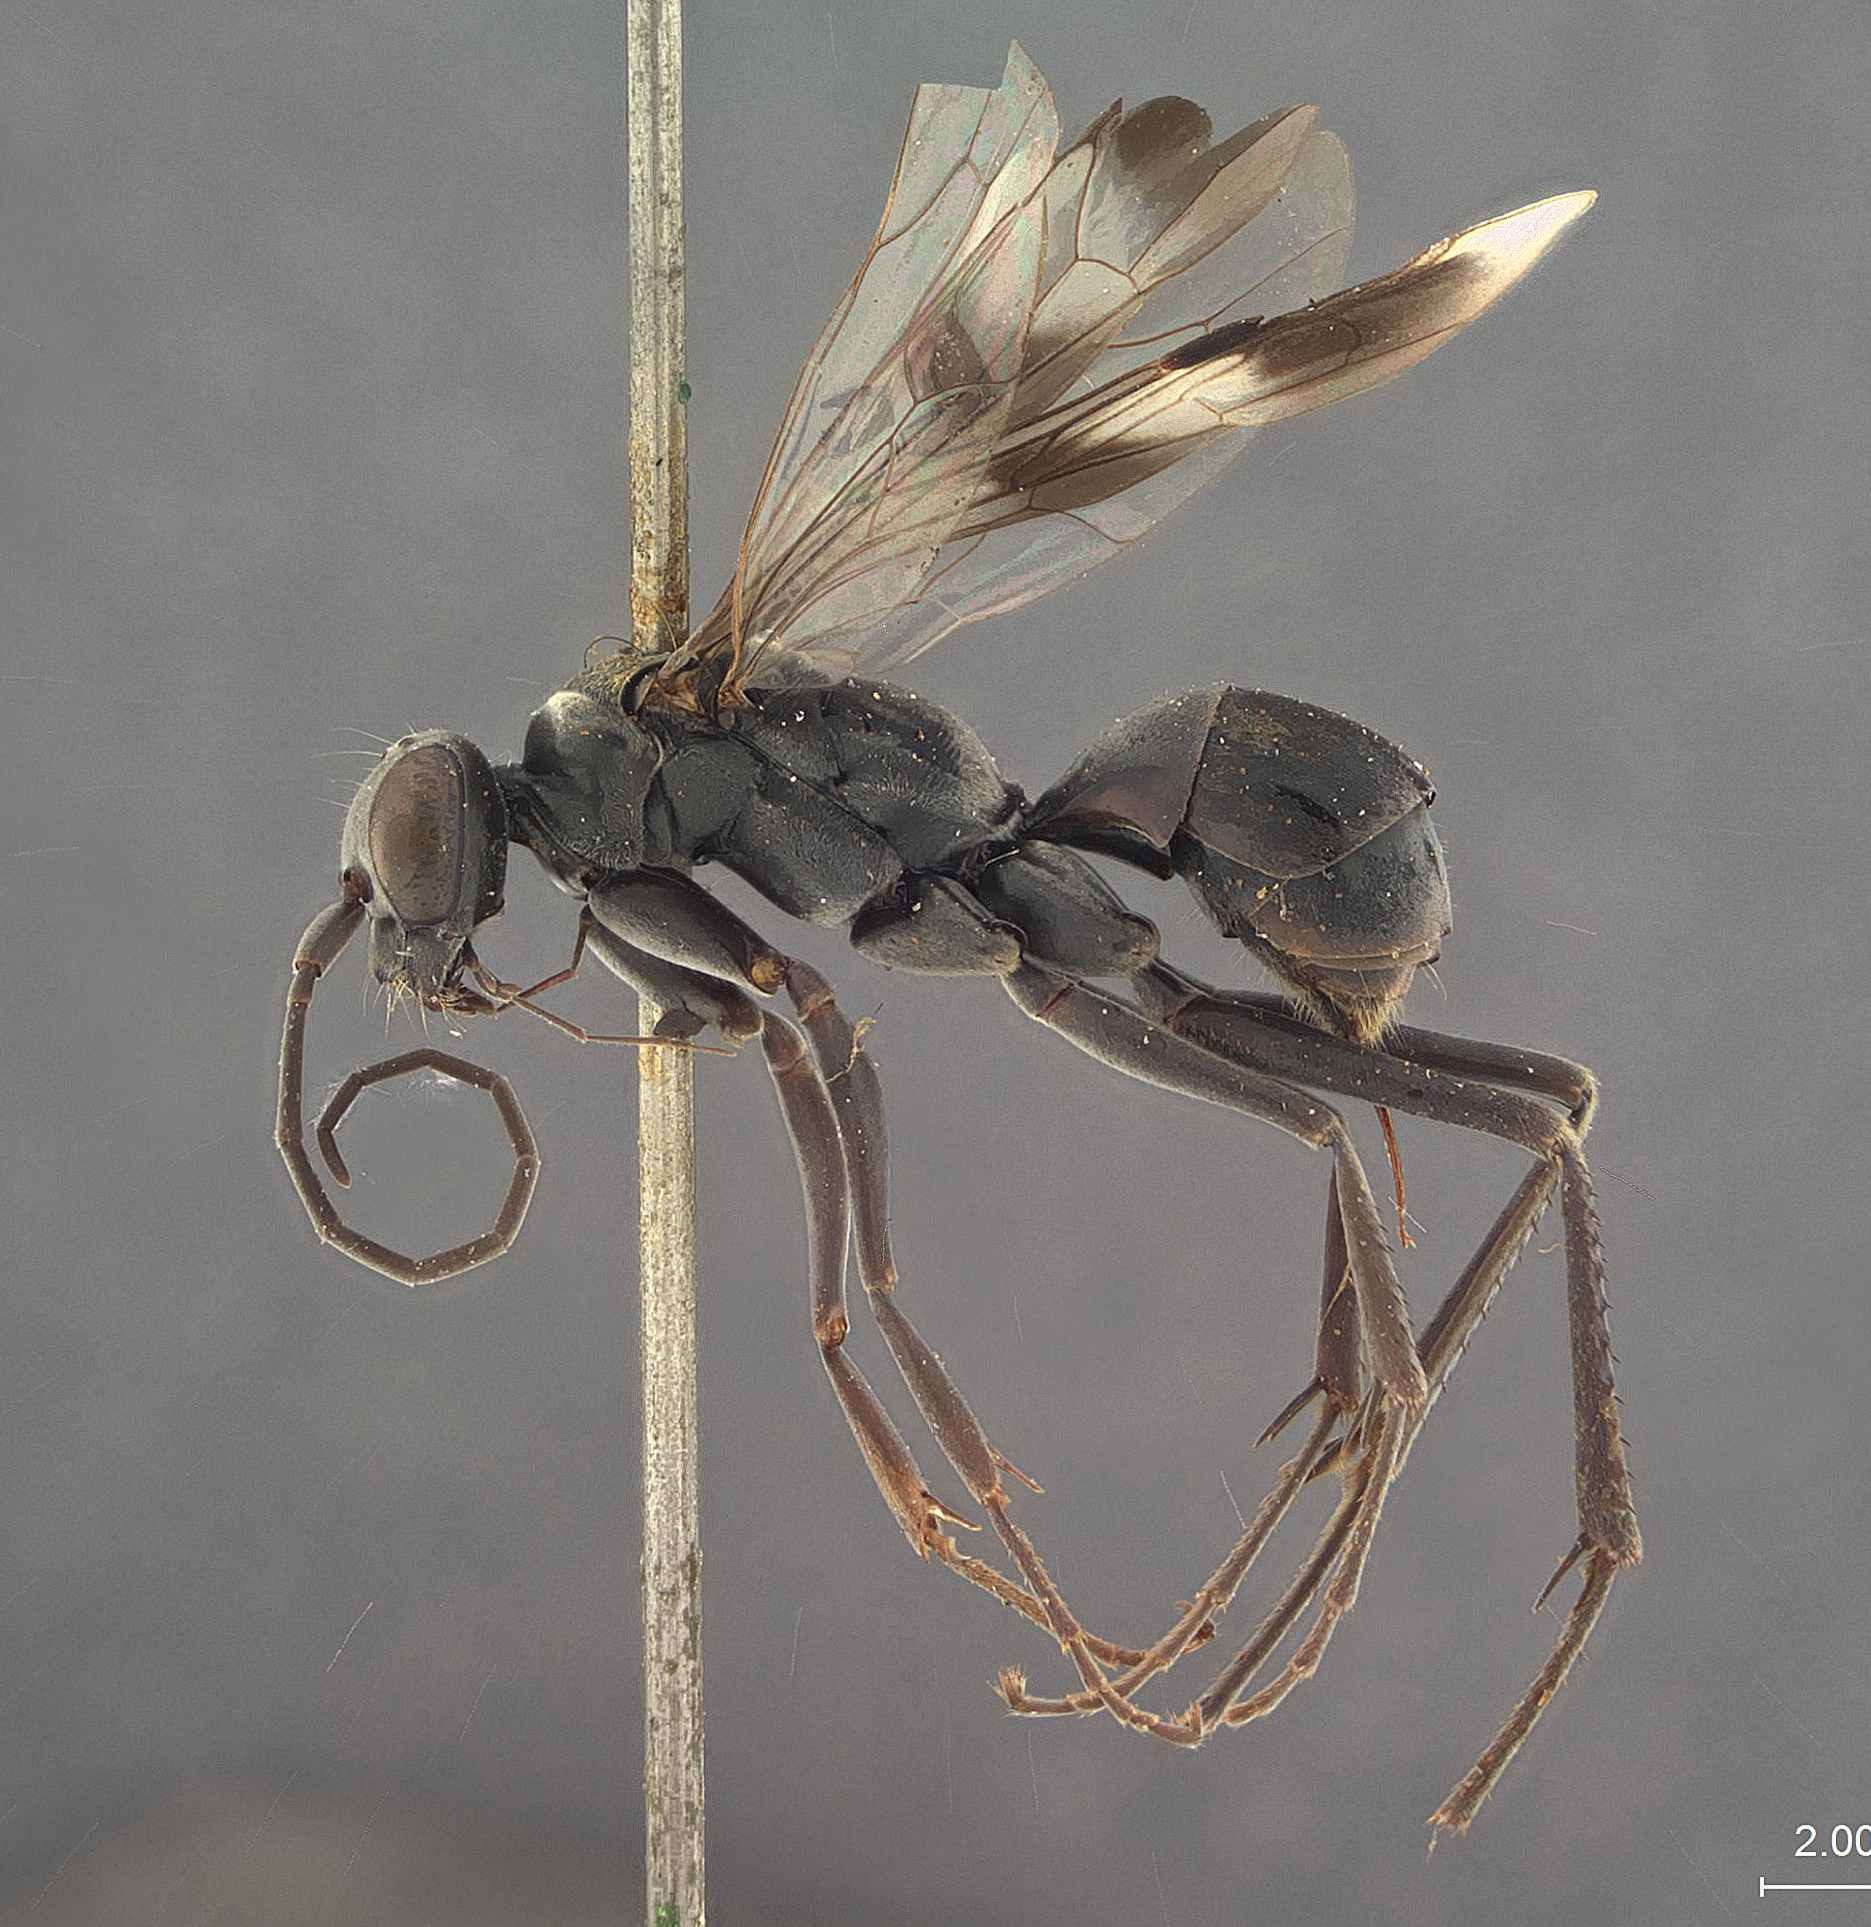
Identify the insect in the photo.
Priocnemis astarte
